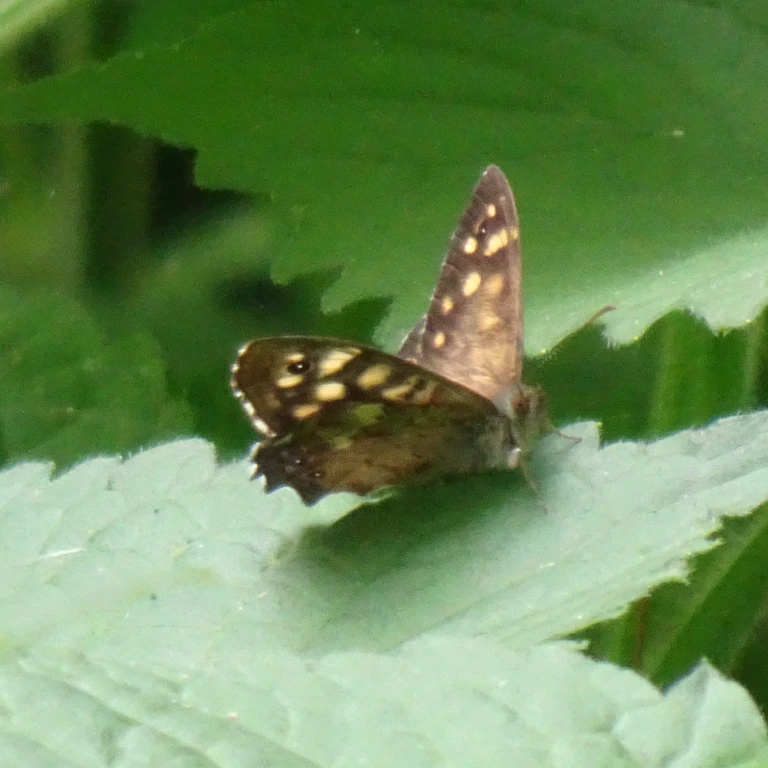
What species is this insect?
Pararge aegeria
